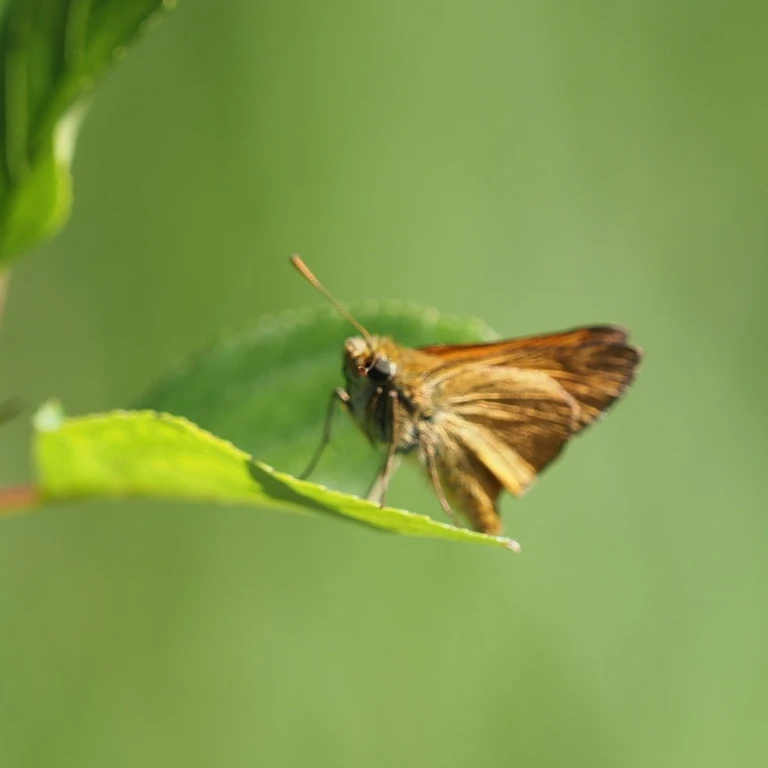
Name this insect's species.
Ochlodes sylvanus (also Ochlodes venata)
